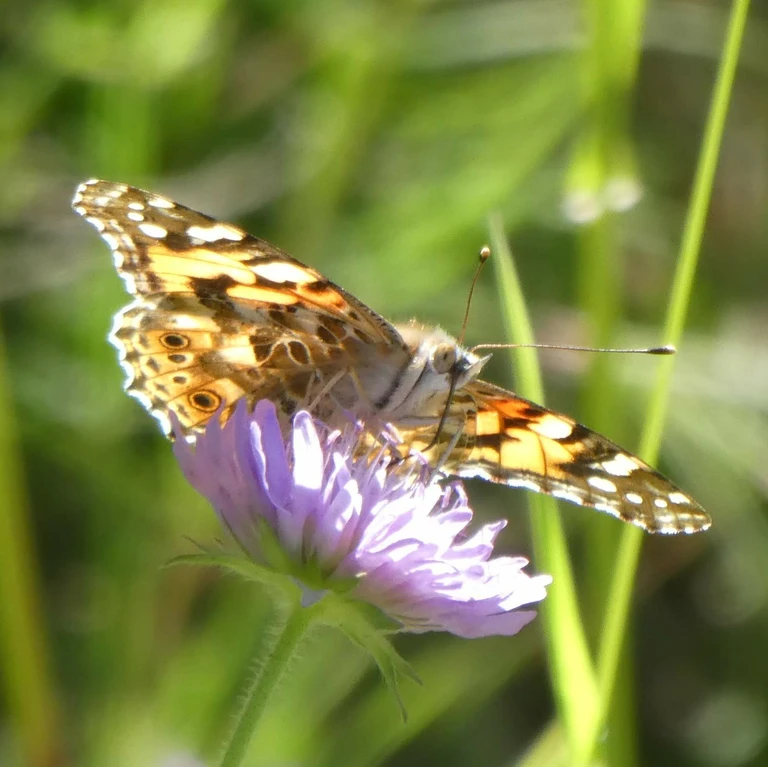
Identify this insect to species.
Vanessa cardui
